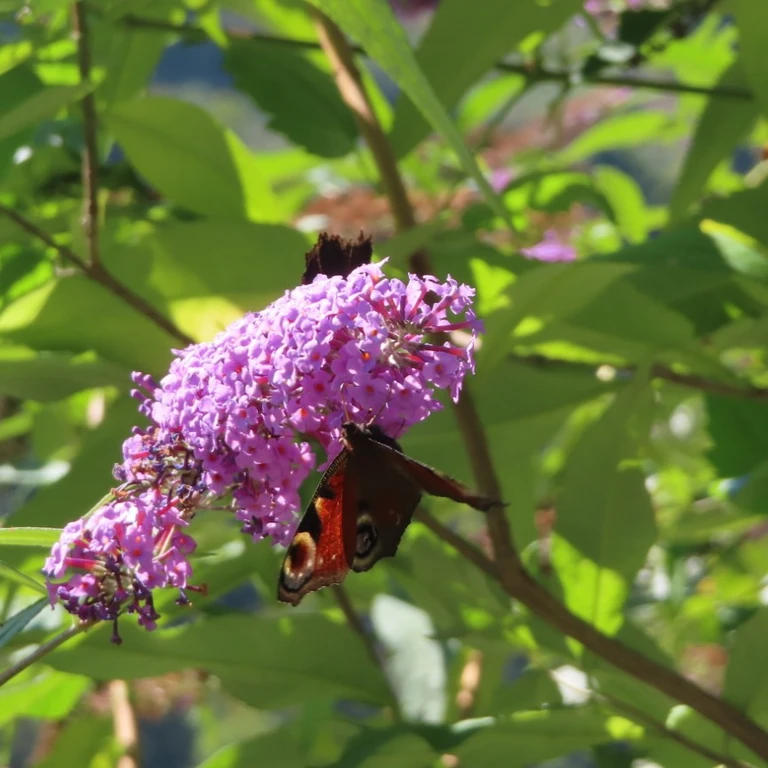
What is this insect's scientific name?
Aglais io
